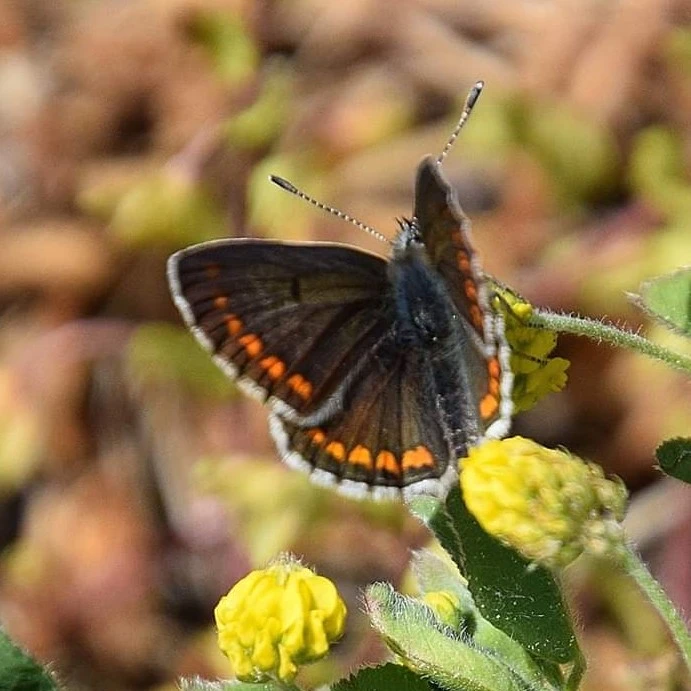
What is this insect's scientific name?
Aricia agestis/artaxerxes
